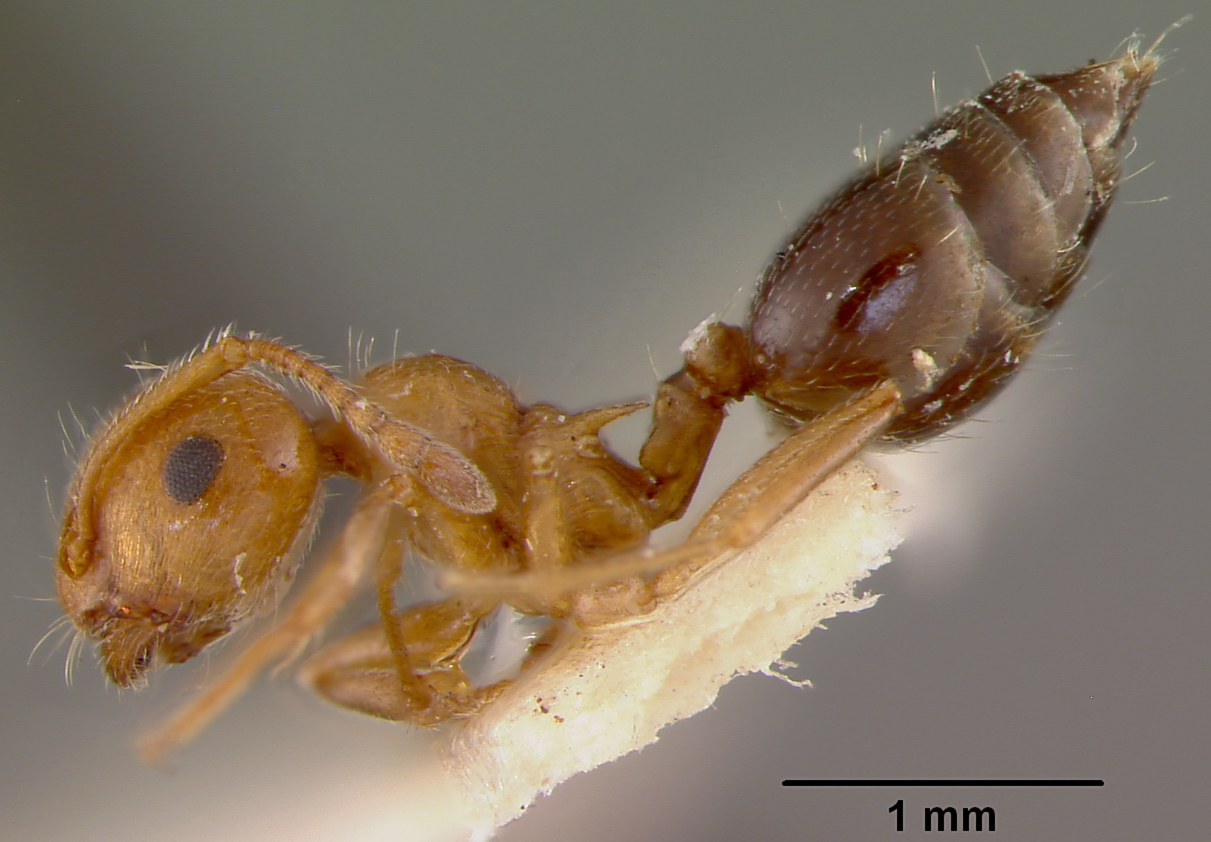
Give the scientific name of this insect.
Crematogaster hespera
